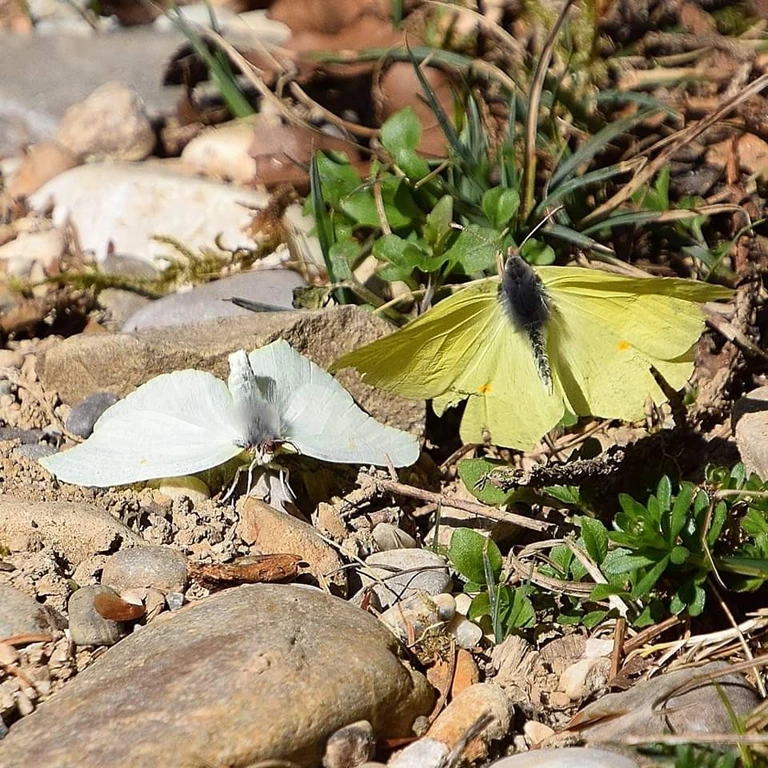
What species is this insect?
Gonepteryx rhamni
